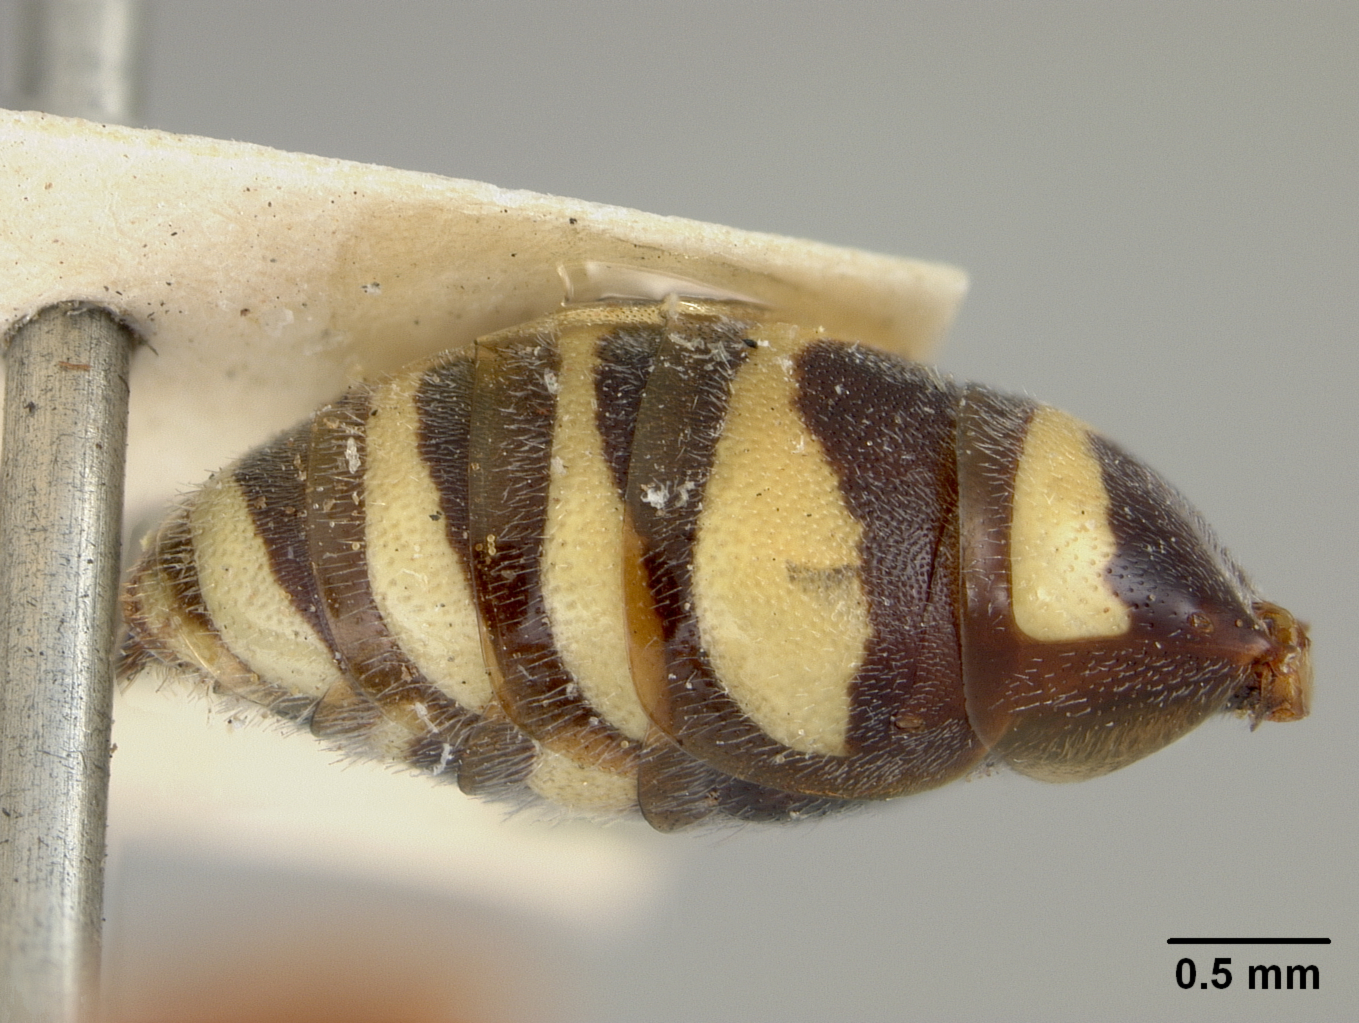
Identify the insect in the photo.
Nomada crucis
